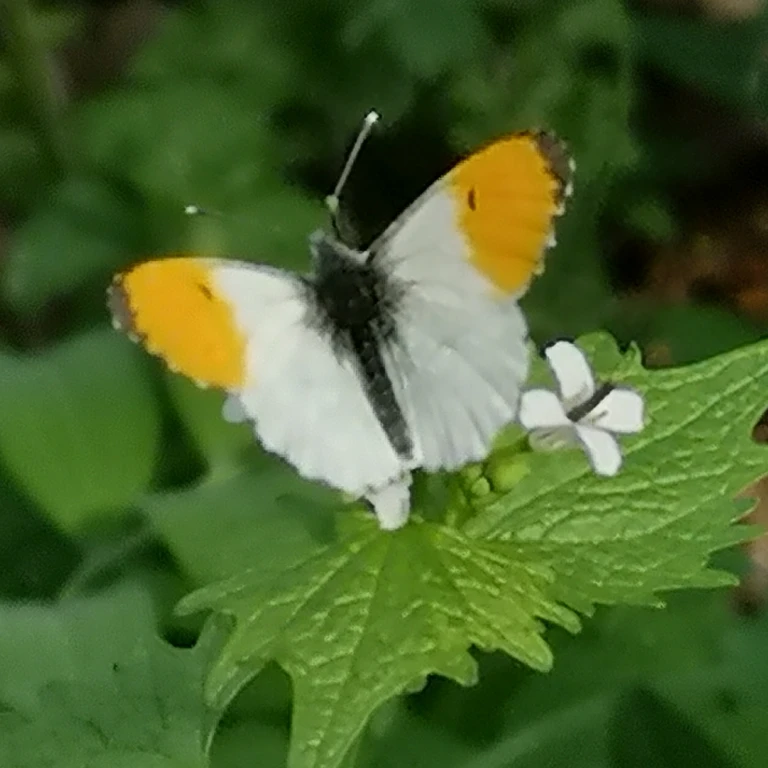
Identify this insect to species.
Anthocharis cardamines
